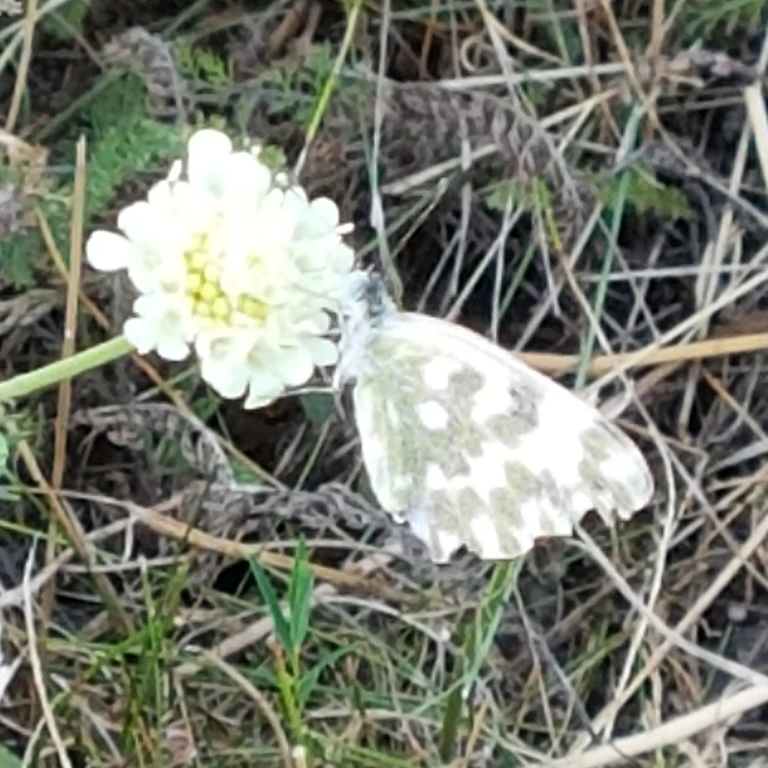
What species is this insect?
Pontia edusa
